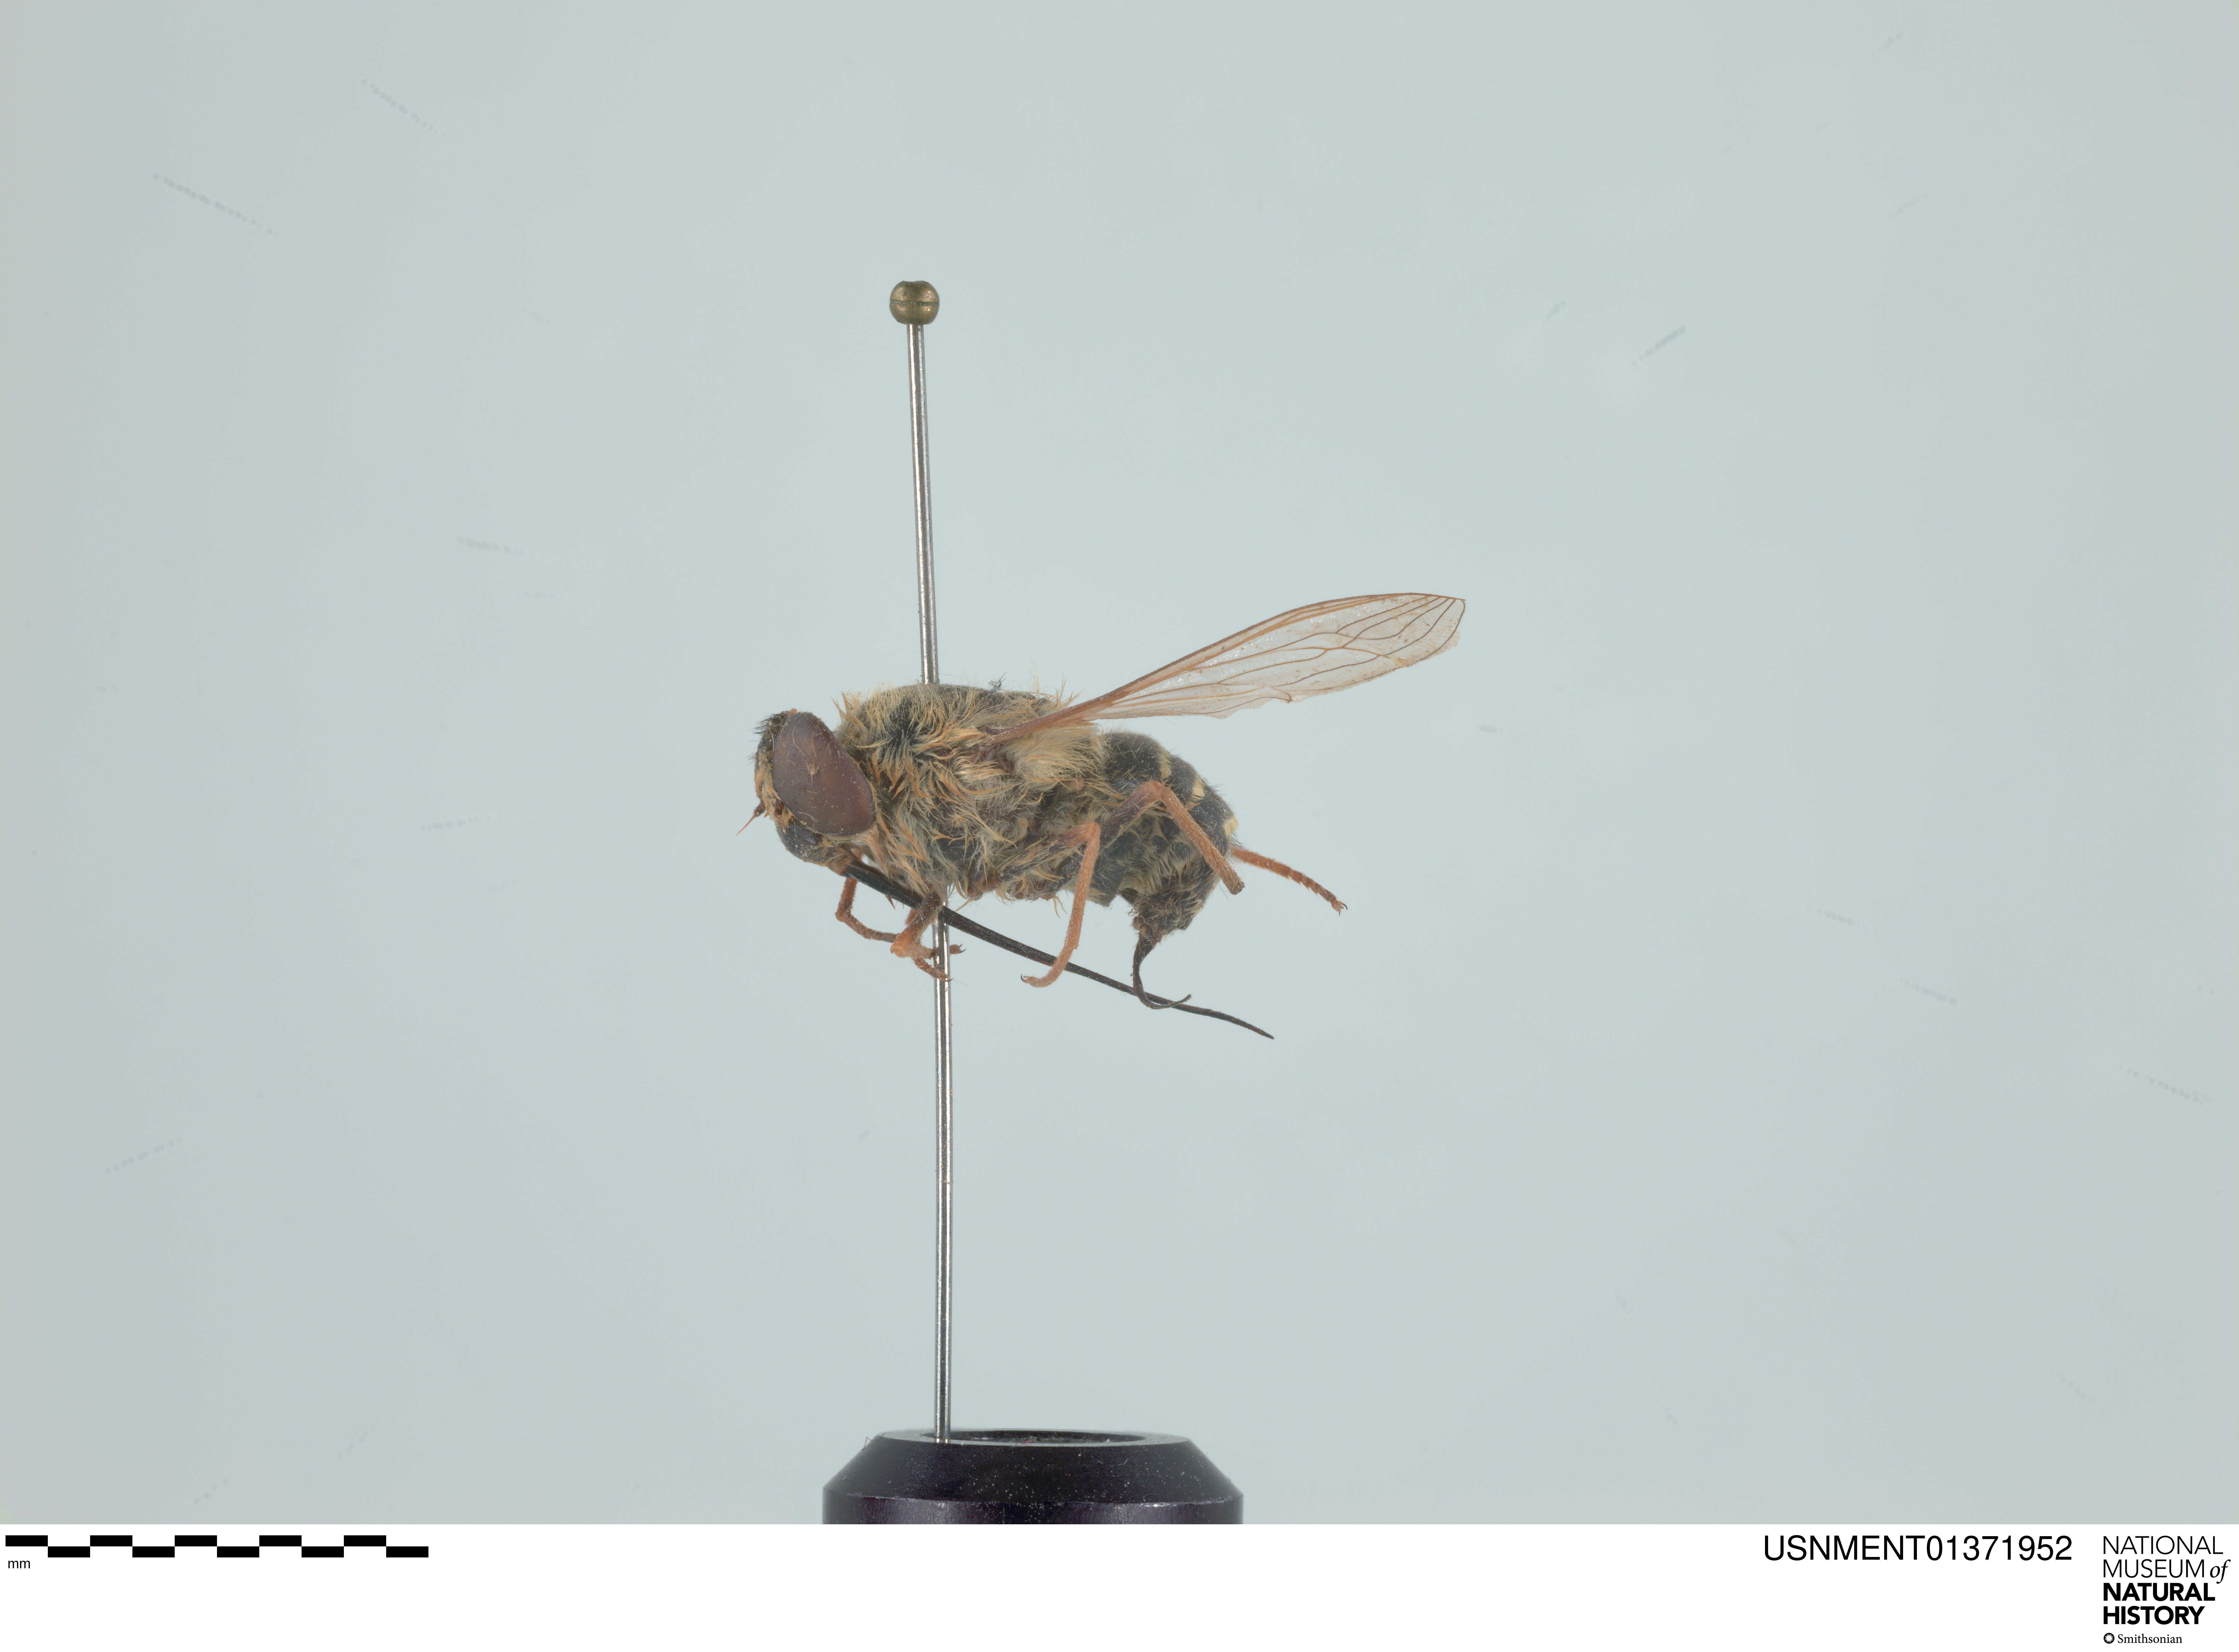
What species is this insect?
Neorhynchocephalus tauscheri
